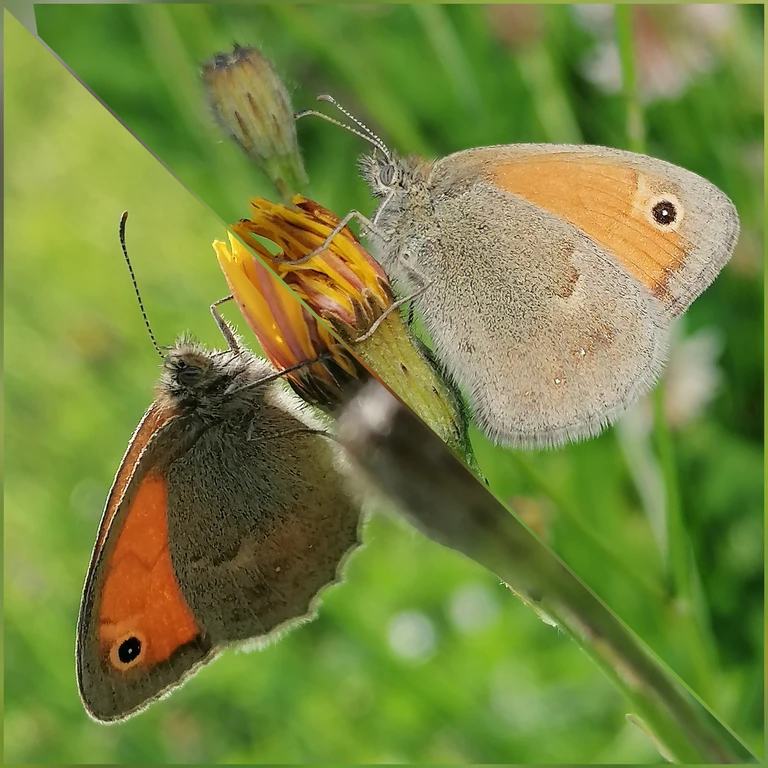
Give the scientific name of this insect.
Coenonympha pamphilus
